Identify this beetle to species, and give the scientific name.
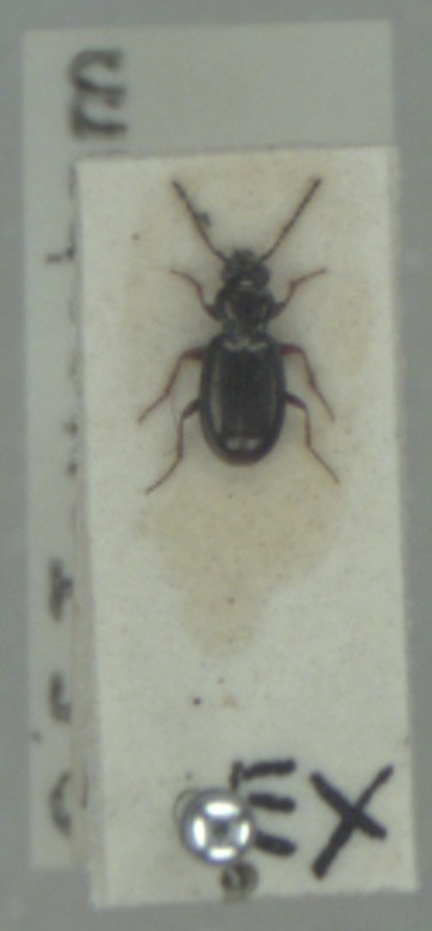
Bembidion lampros
